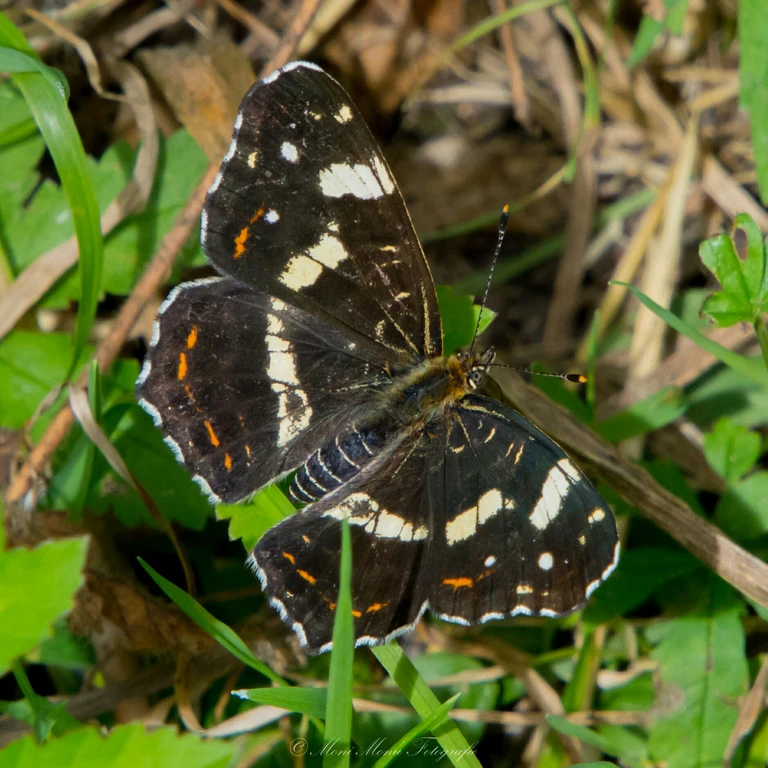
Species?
Araschnia levana
